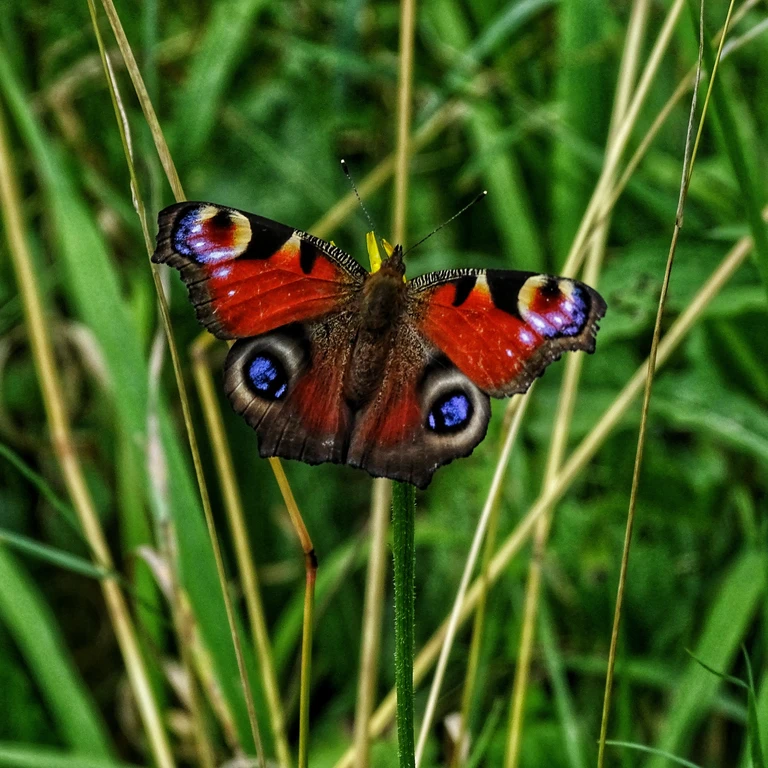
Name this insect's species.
Aglais io
